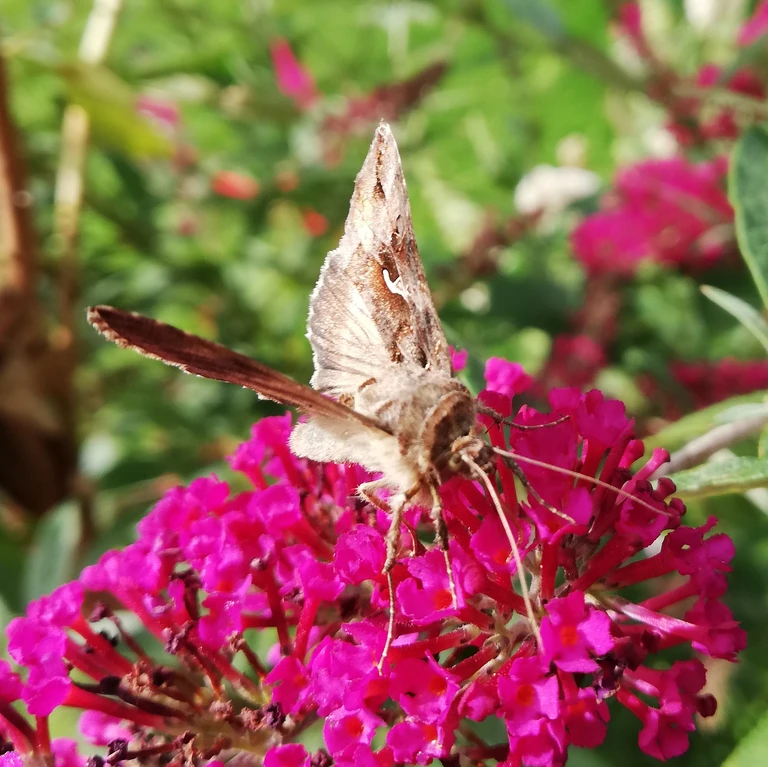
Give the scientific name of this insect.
Autographa gamma
